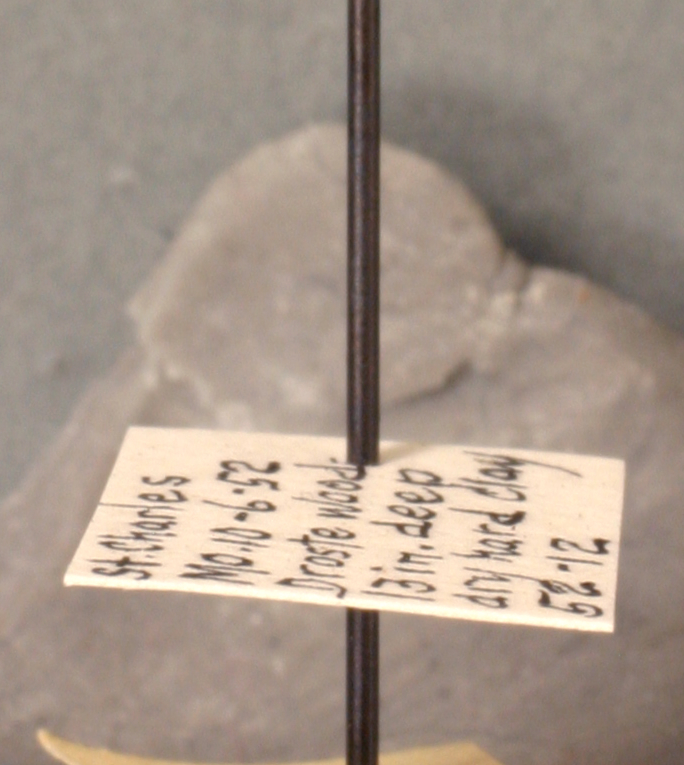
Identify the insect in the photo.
Stenamma meridionale
